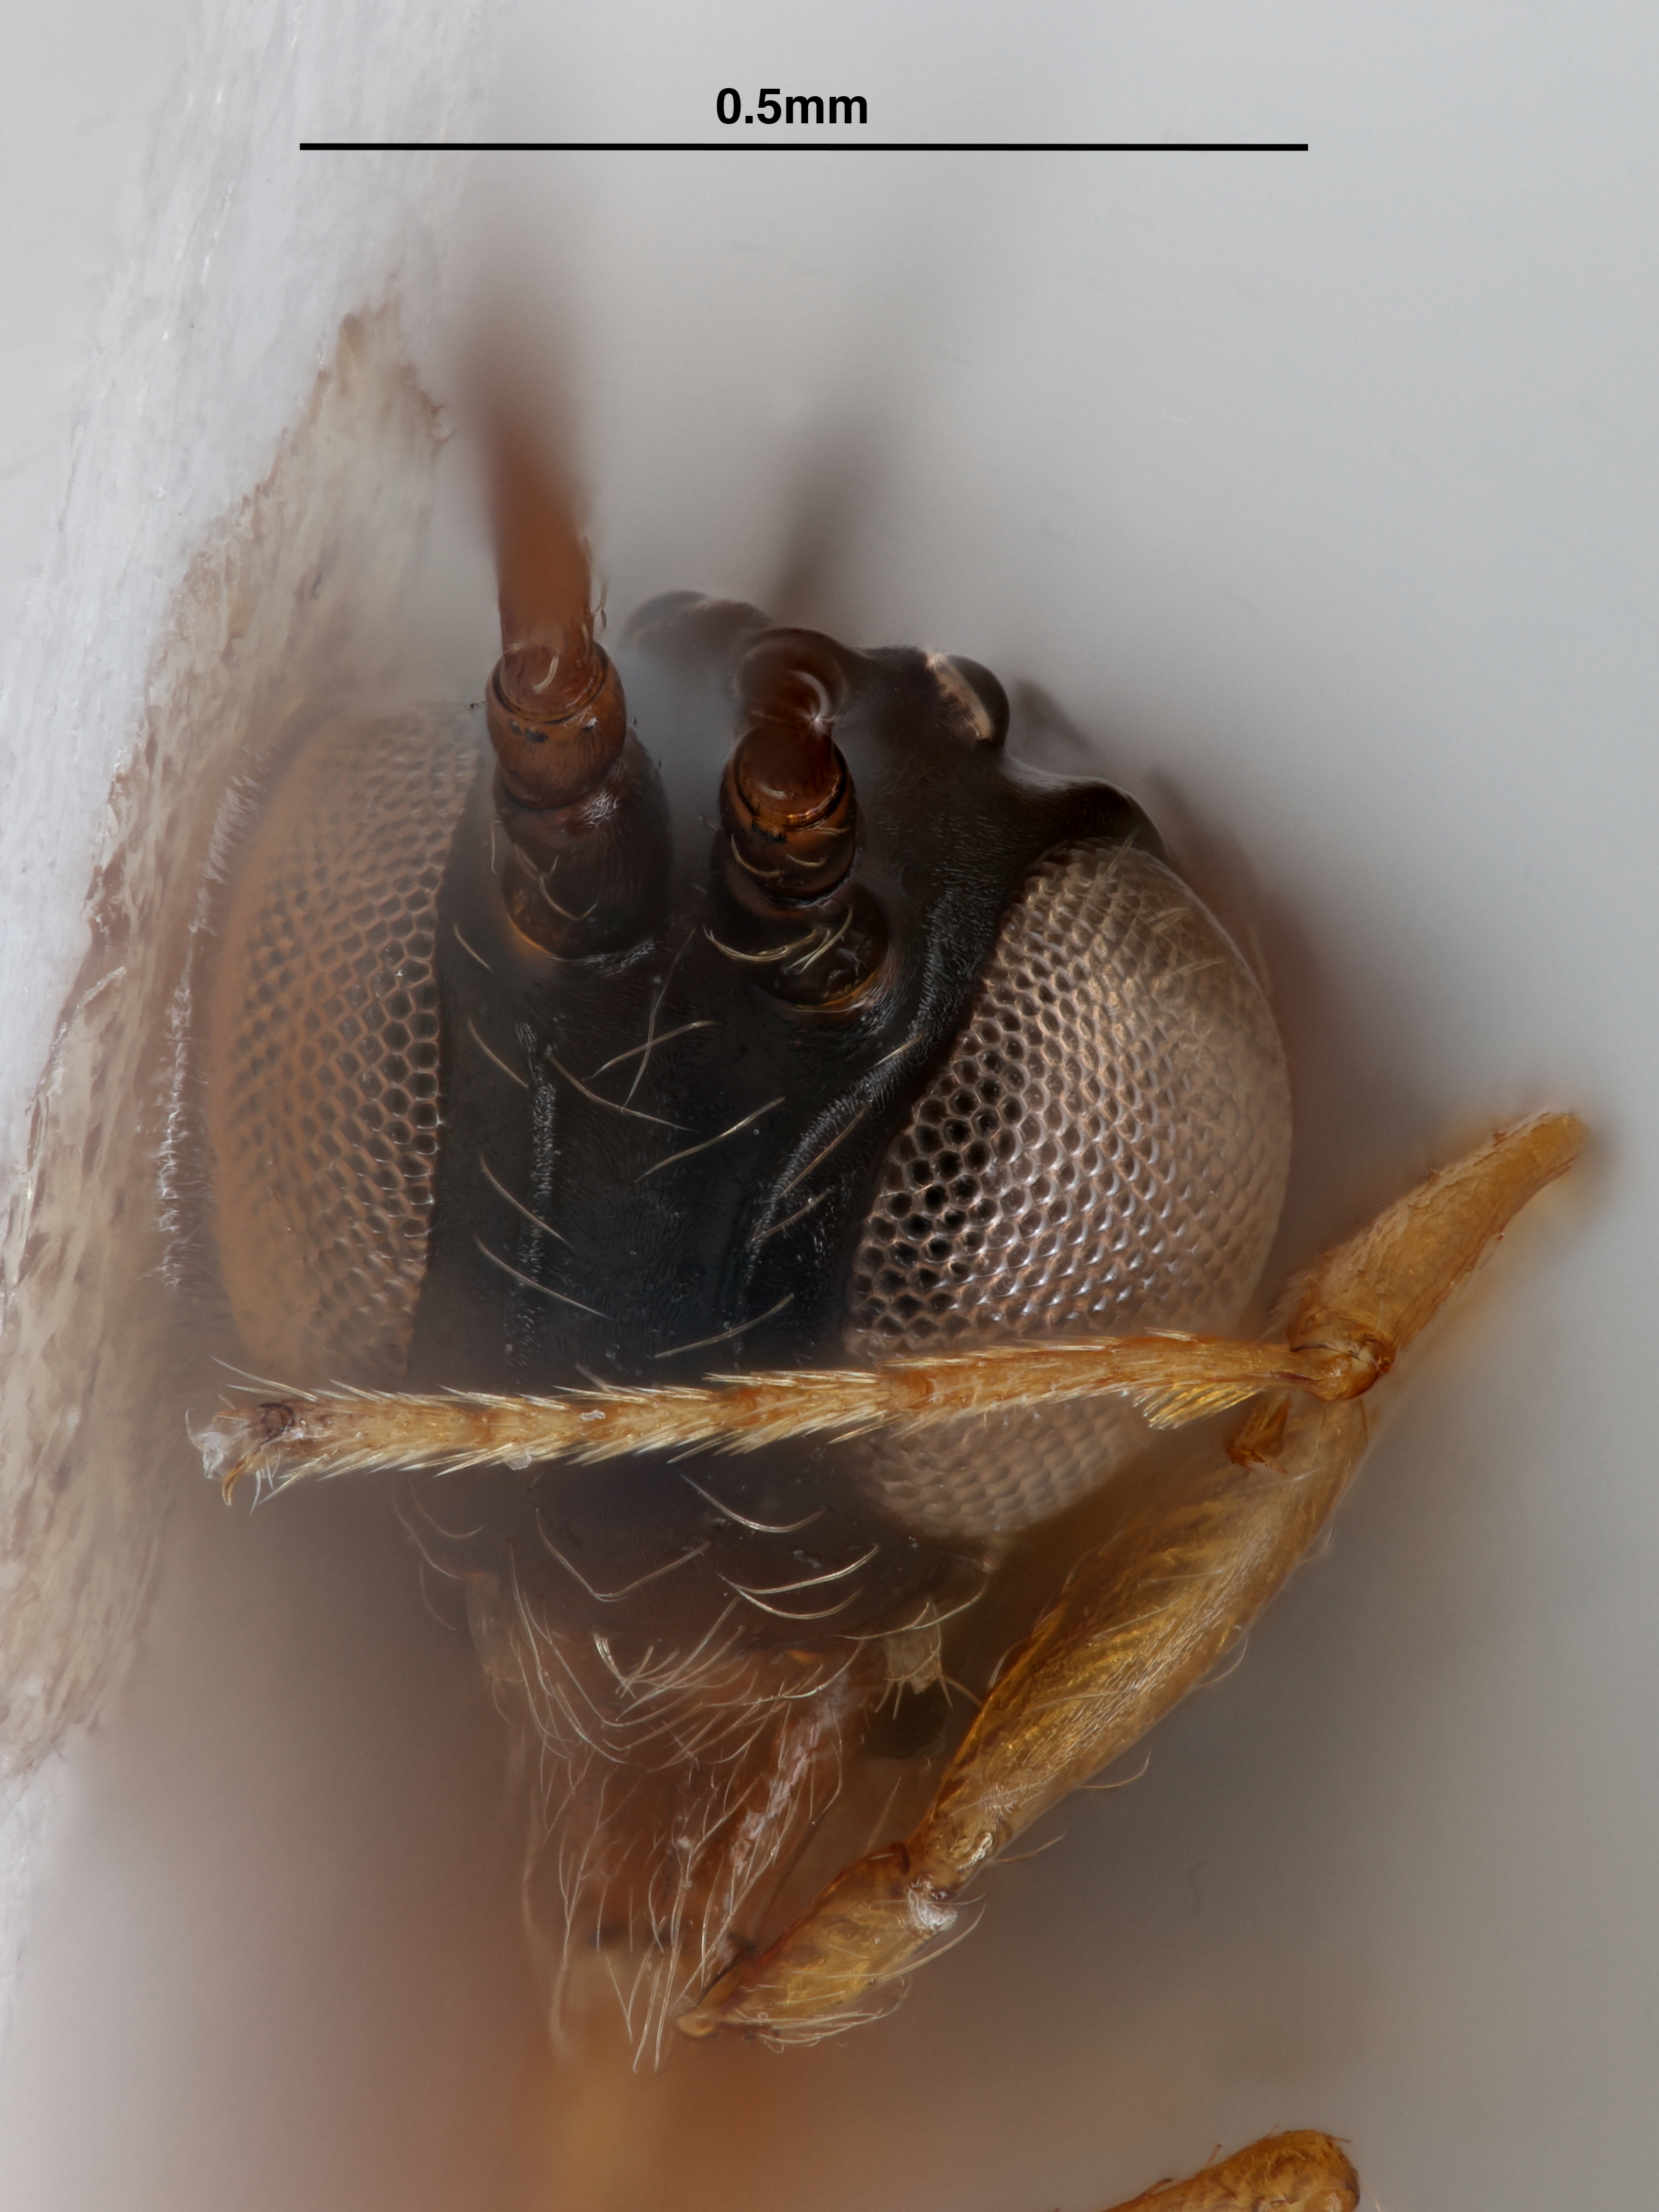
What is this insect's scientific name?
Humboldteria davesmithi
